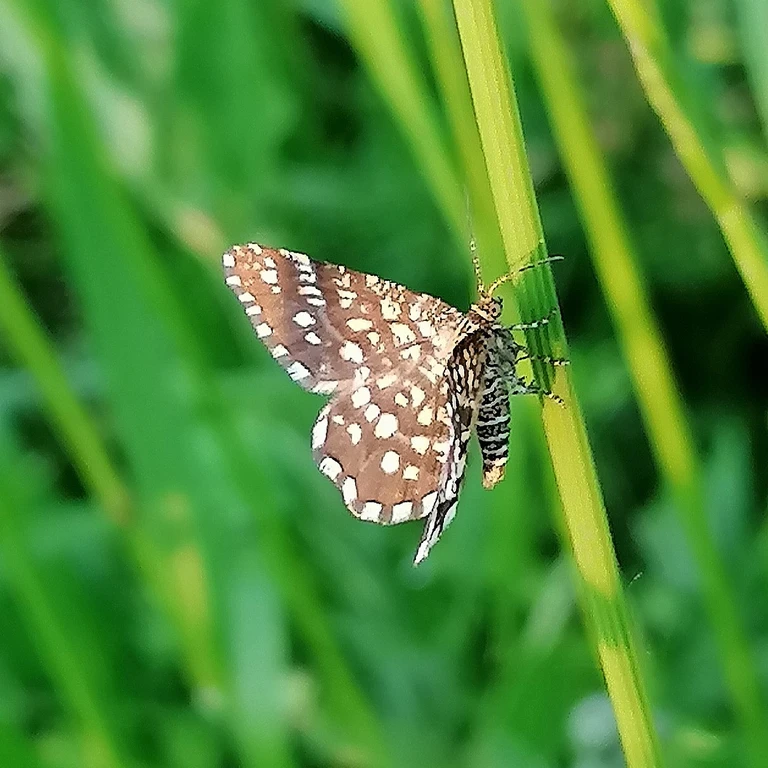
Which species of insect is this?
Chiasmia clathrata
